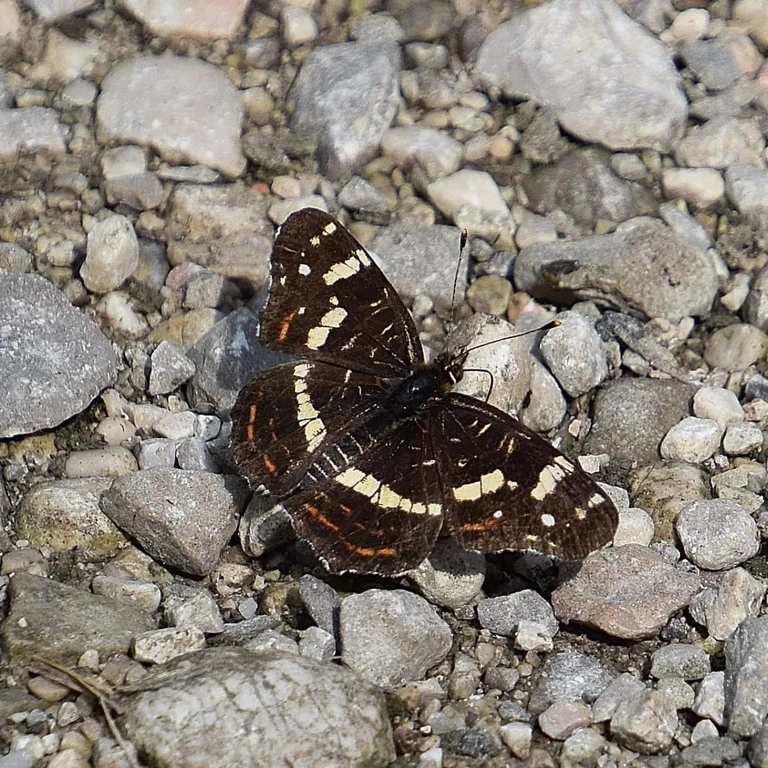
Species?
Araschnia levana
